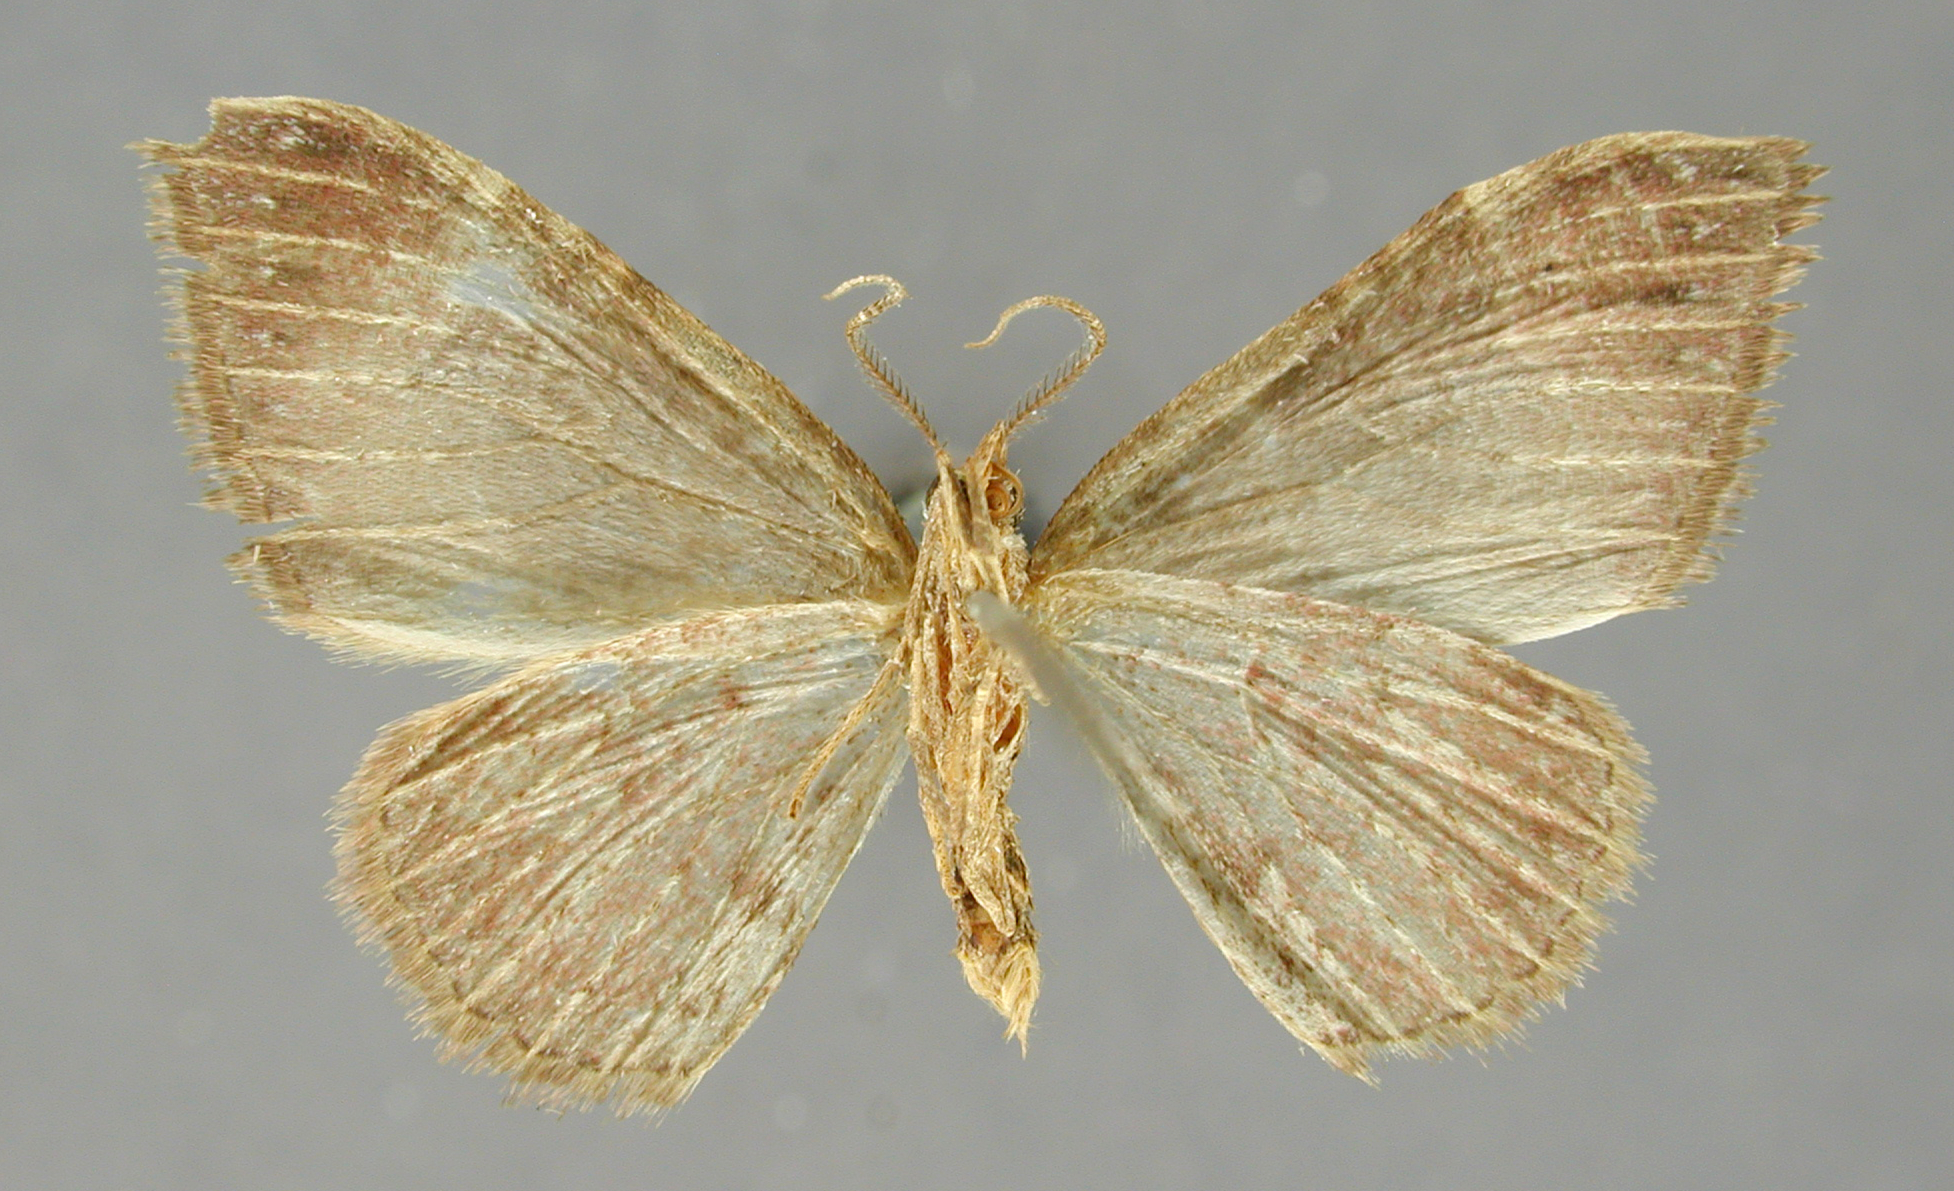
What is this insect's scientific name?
Coremia lucasaria
